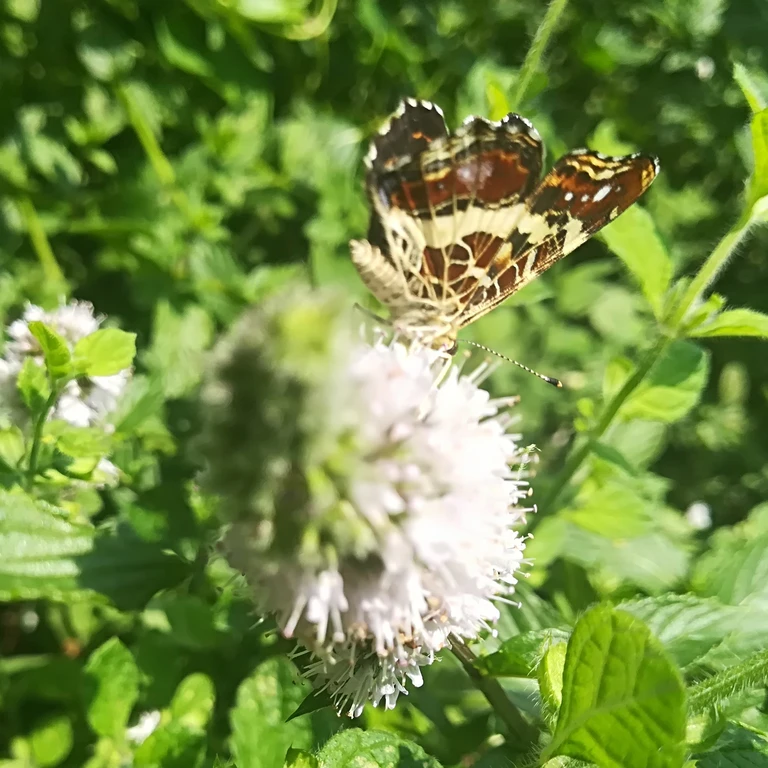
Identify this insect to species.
Araschnia levana
